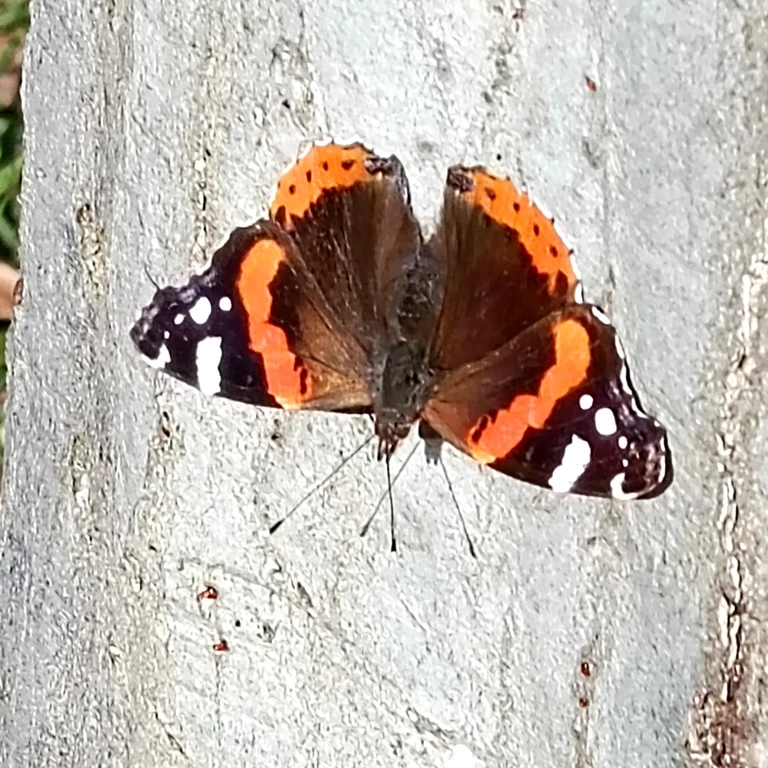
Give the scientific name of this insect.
Vanessa atalanta
